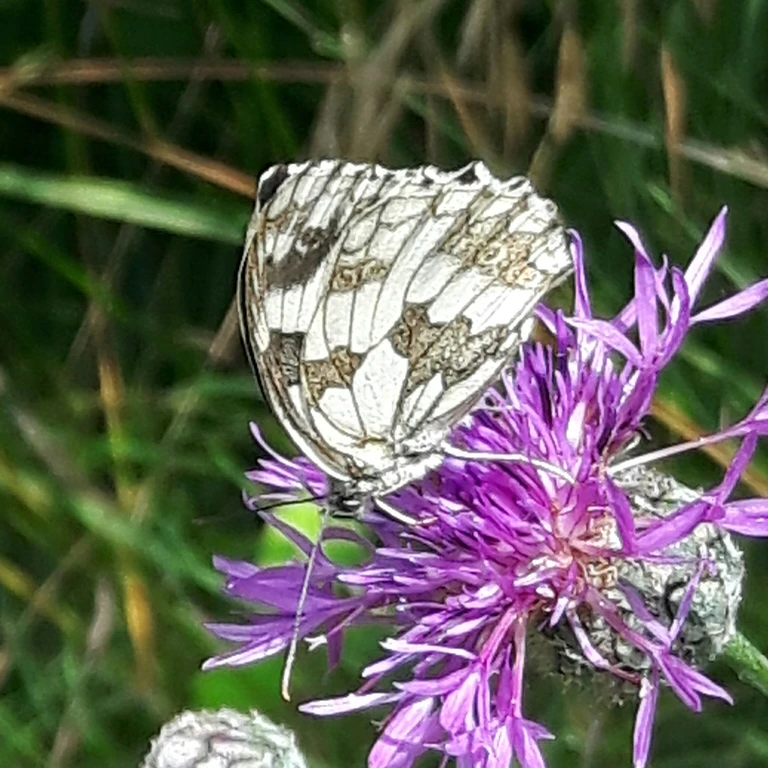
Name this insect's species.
Melanargia galathea
